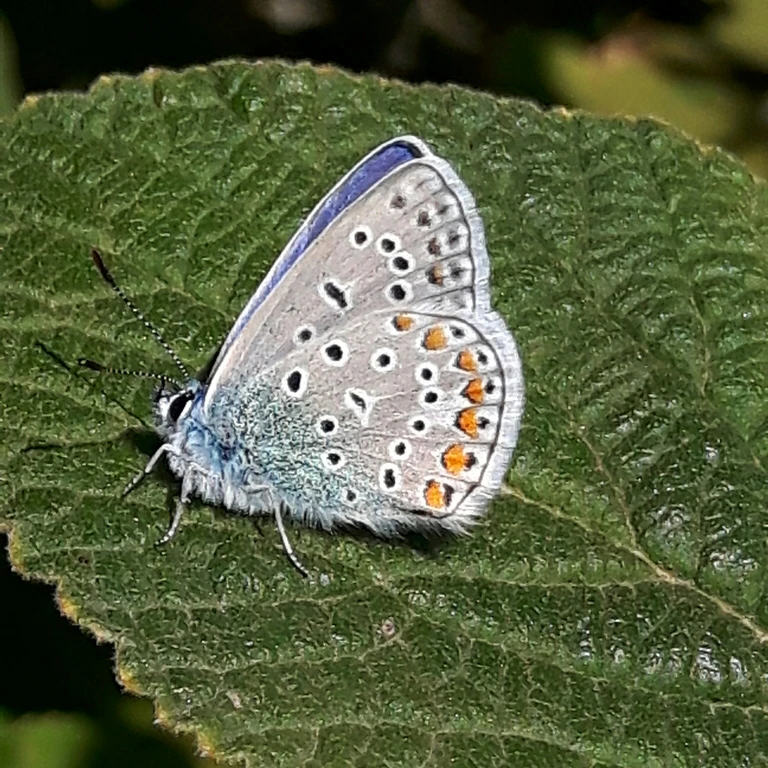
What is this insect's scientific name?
Polyommatus icarus
